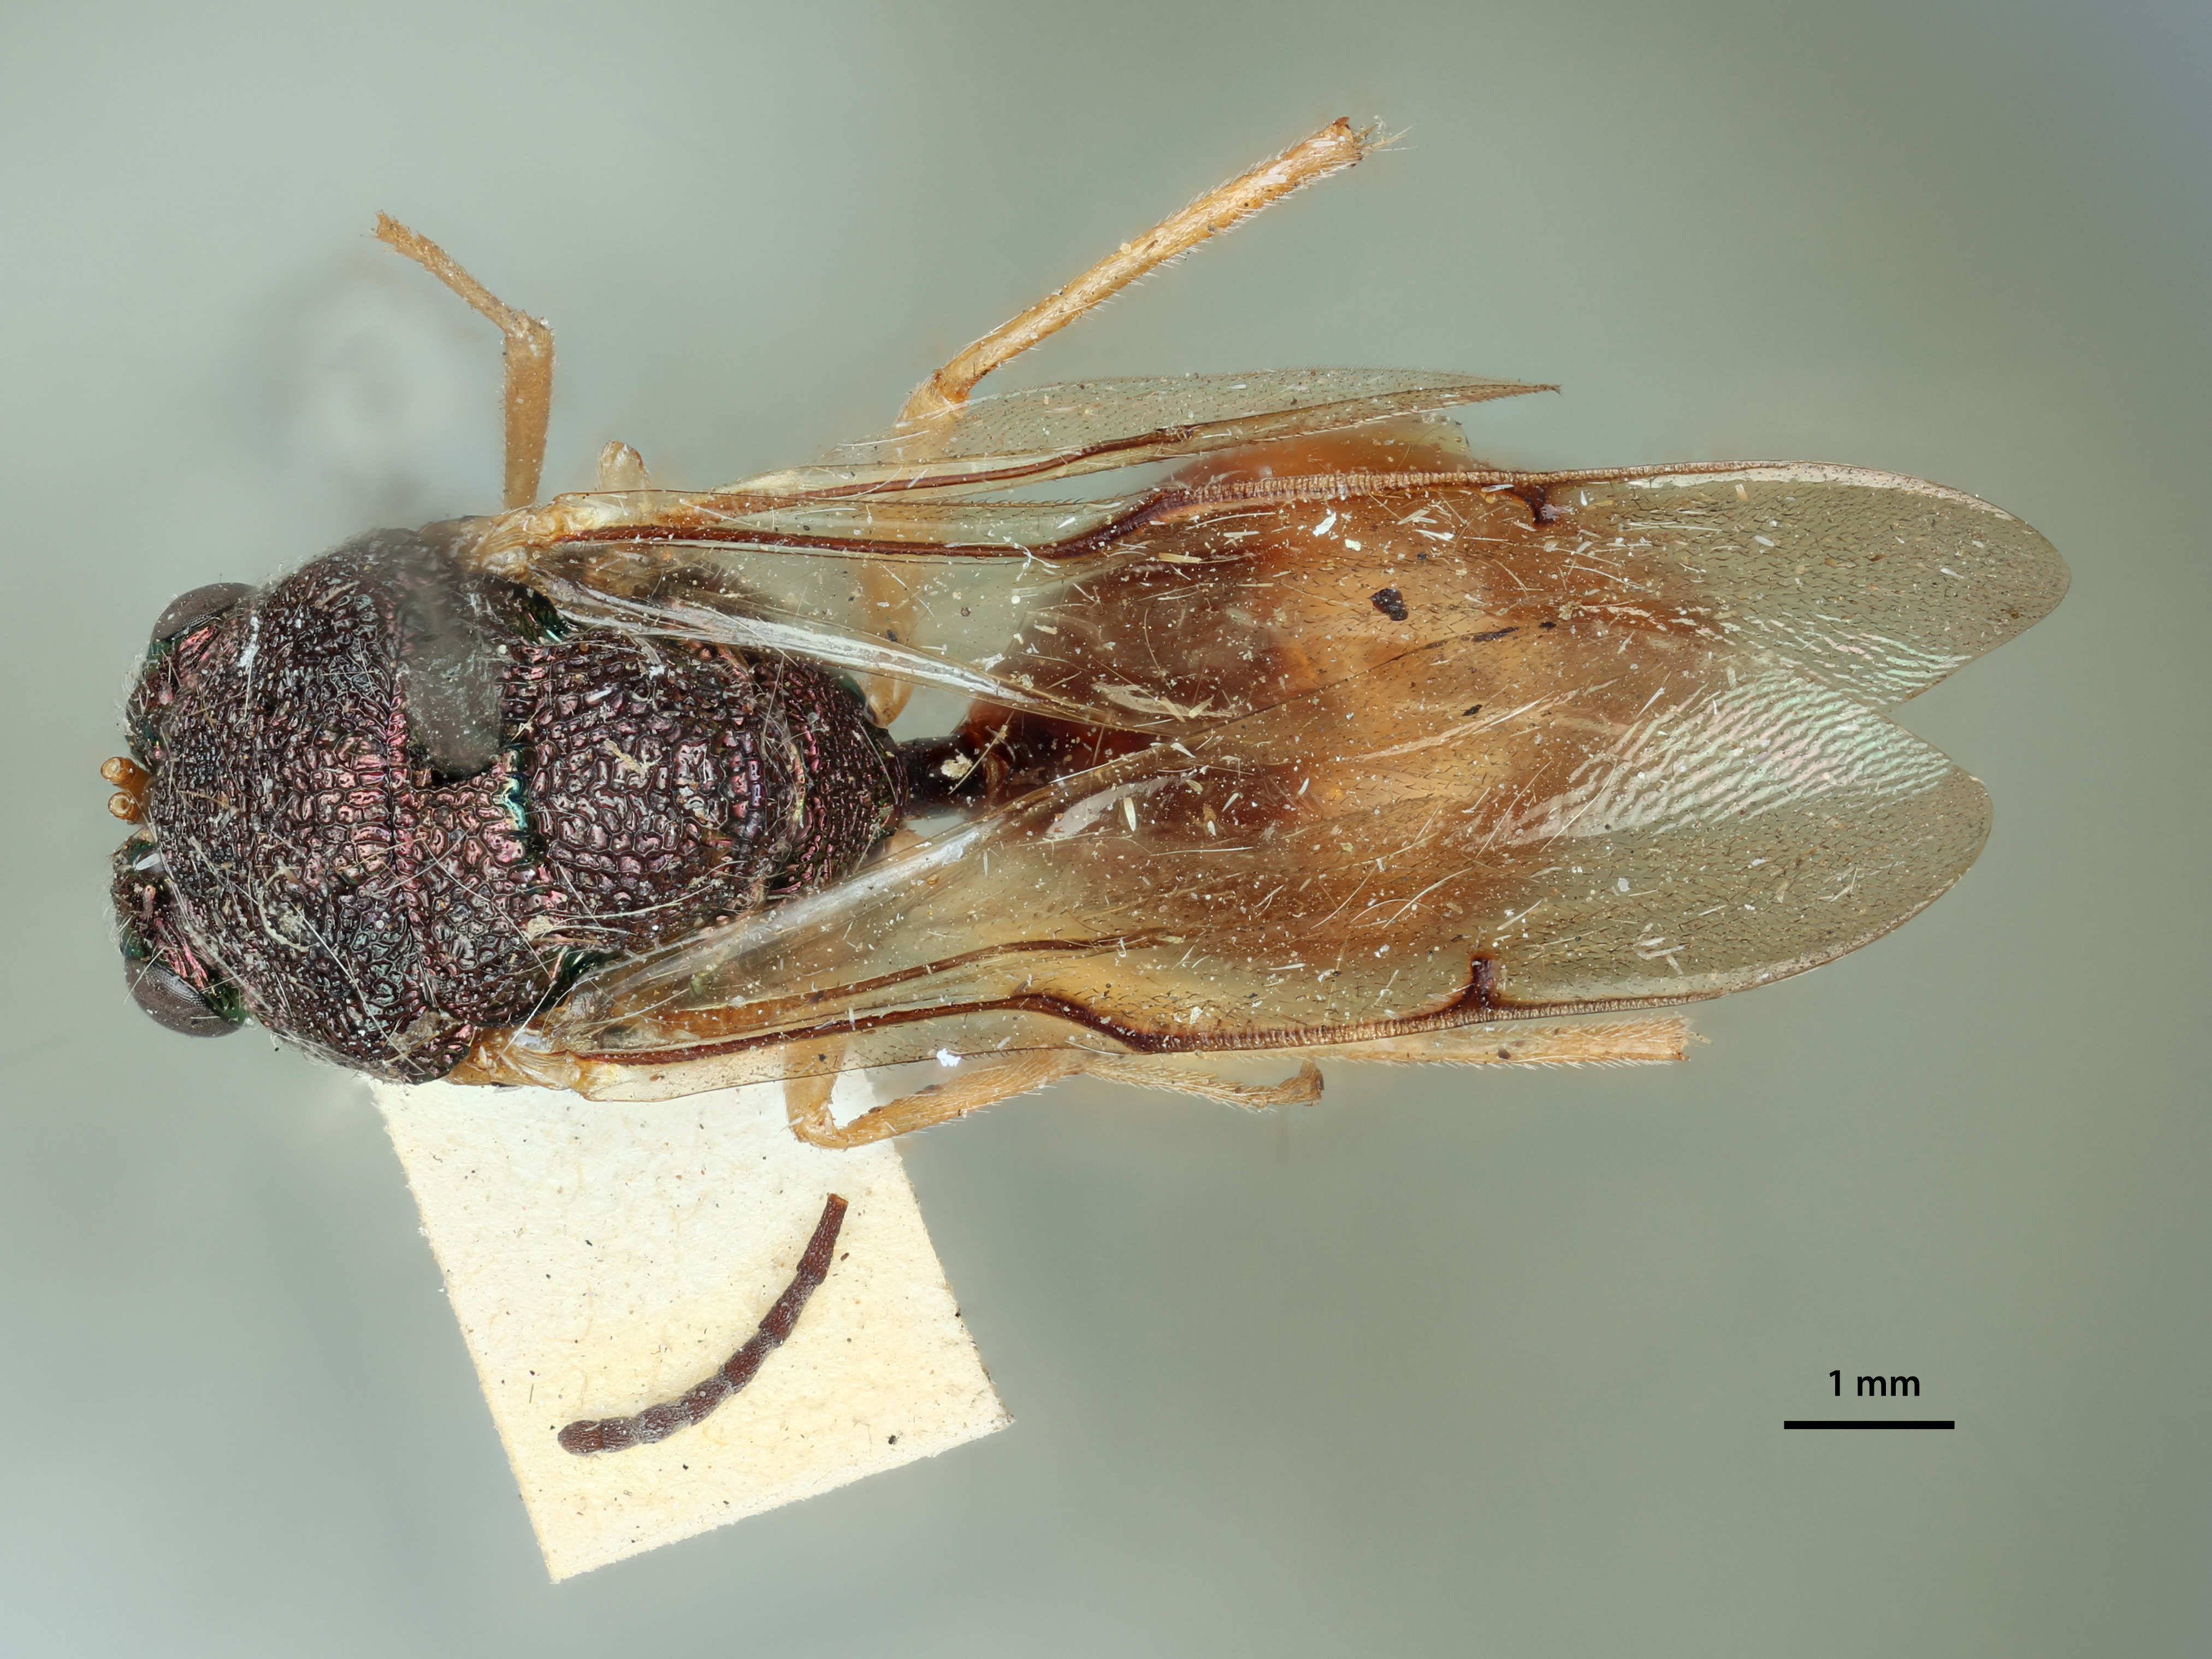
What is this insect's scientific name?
Metagea rufiventris
